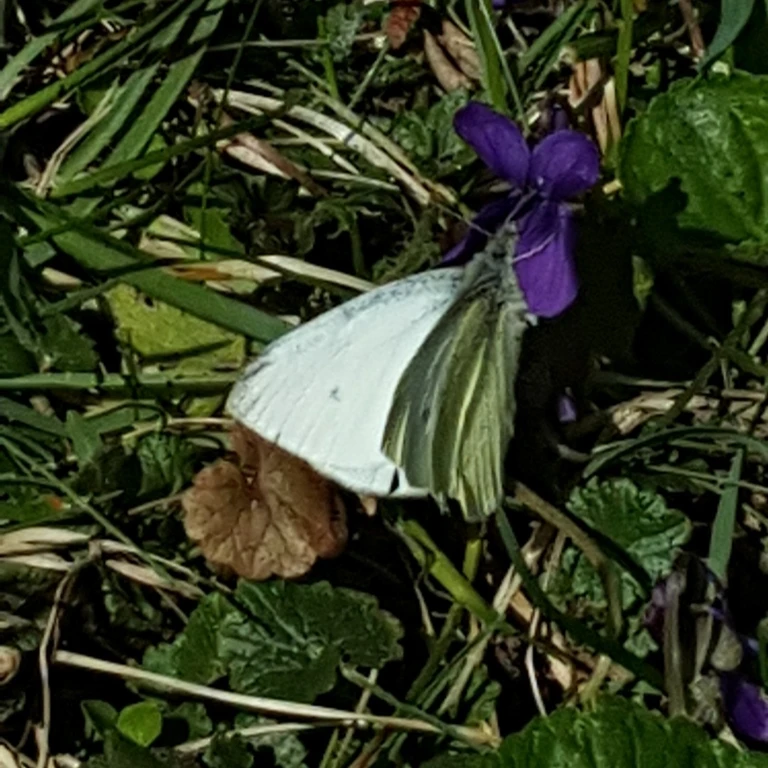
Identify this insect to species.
Pieris rapae
